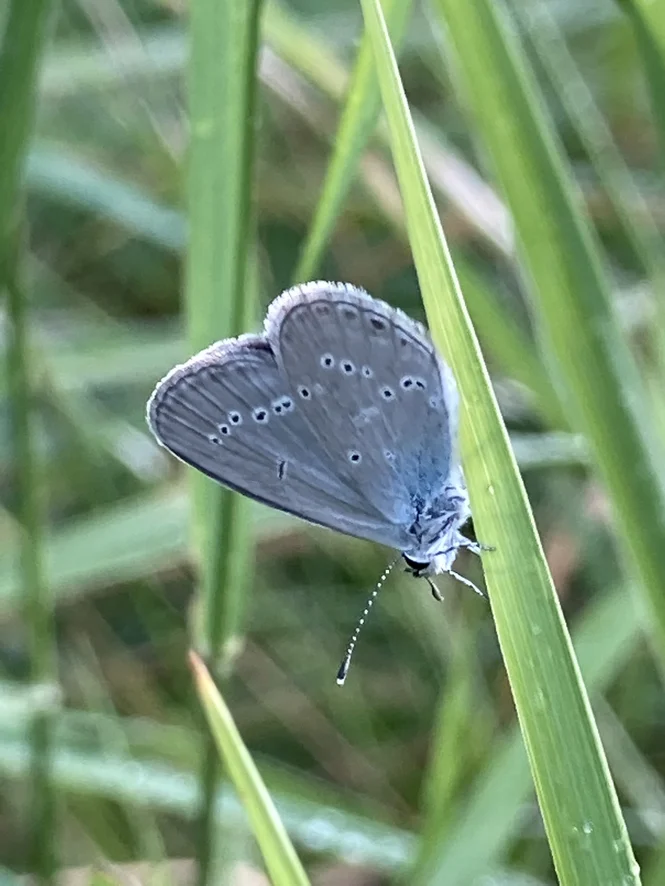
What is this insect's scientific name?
Cupido minimus
